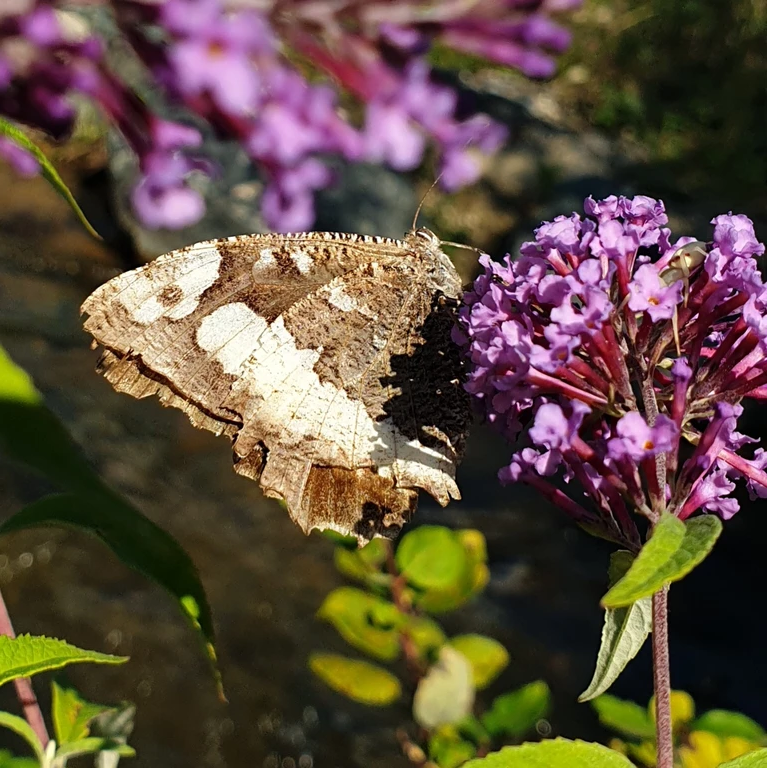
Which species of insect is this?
Brintesia circe
